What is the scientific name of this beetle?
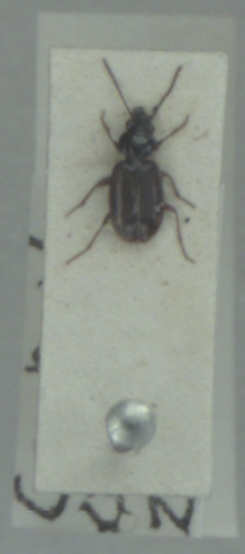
Bembidion lunulatum
